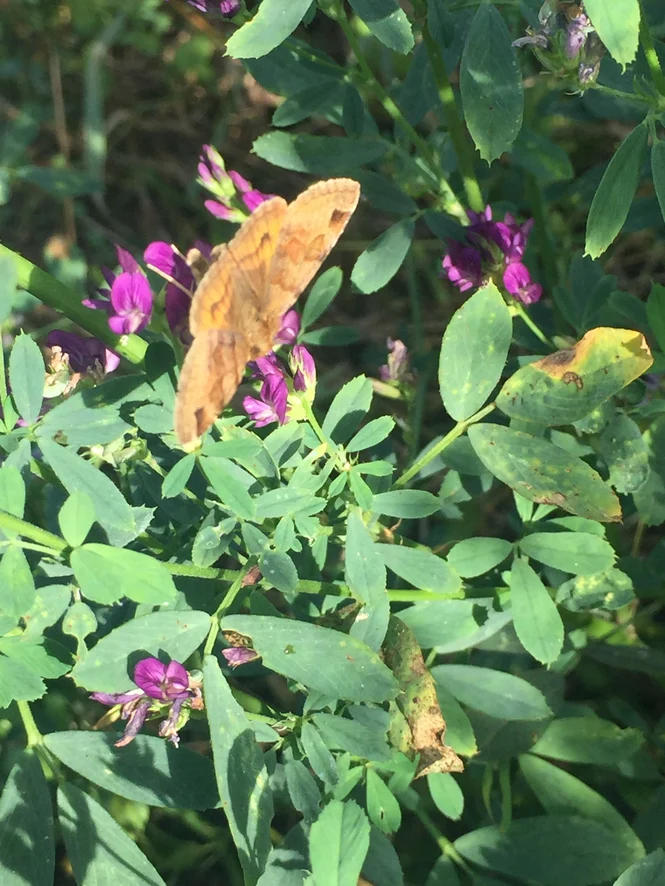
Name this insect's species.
Euclidia glyphica
